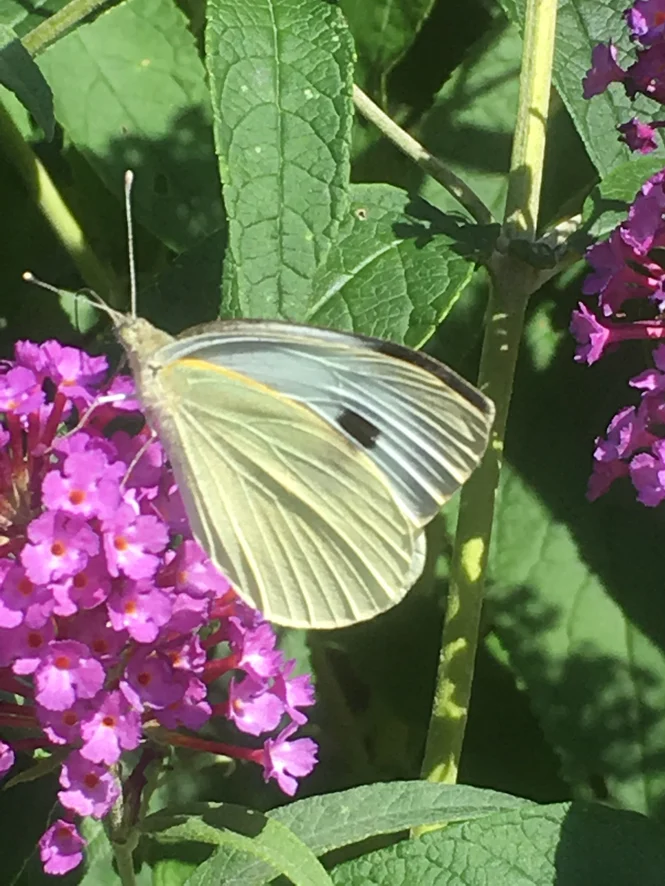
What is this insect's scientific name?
Pieris brassicae
